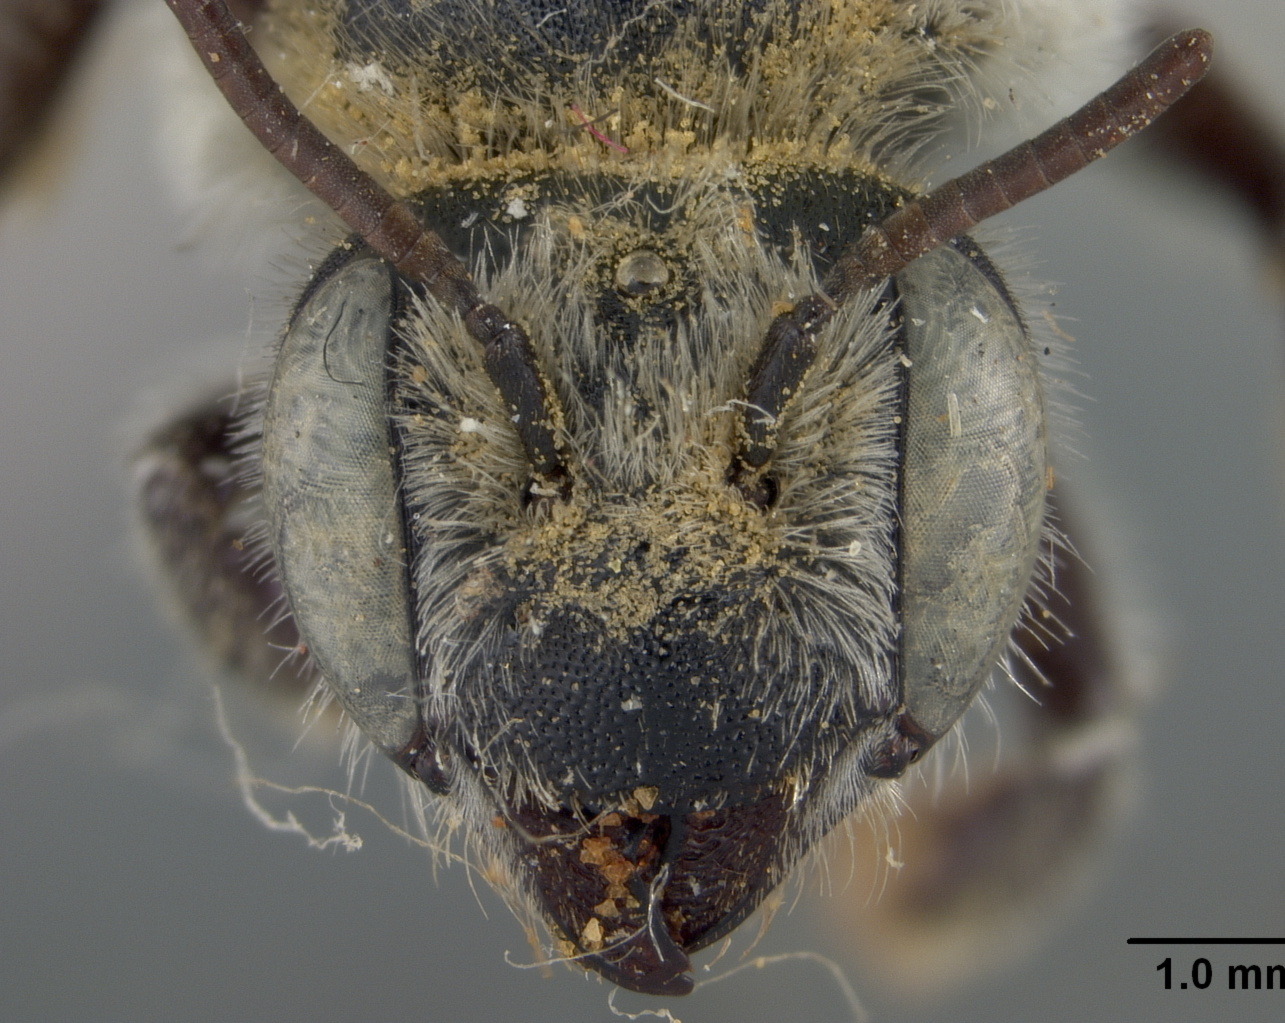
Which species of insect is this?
Megachile anograe
